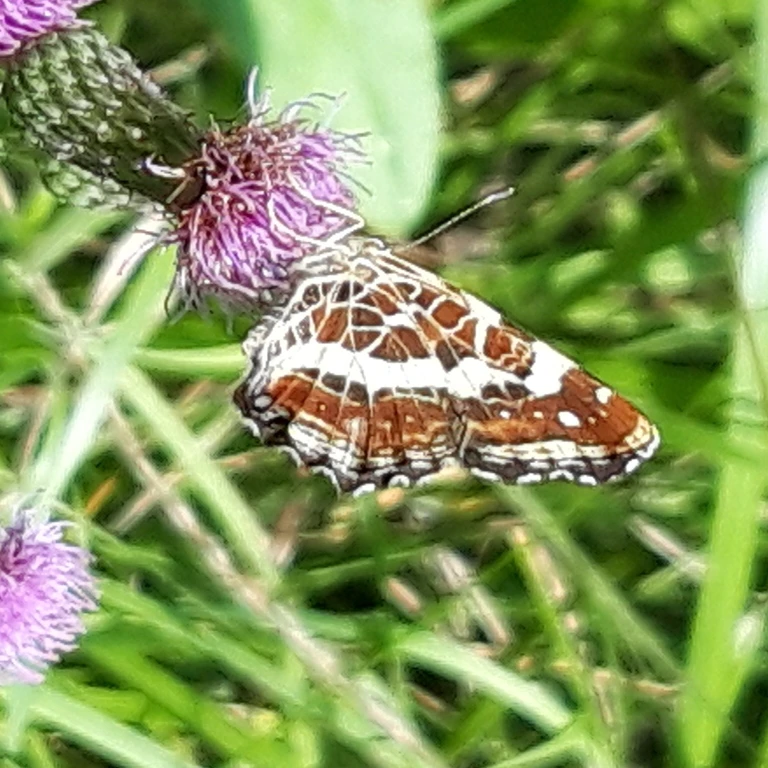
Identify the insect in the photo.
Araschnia levana
